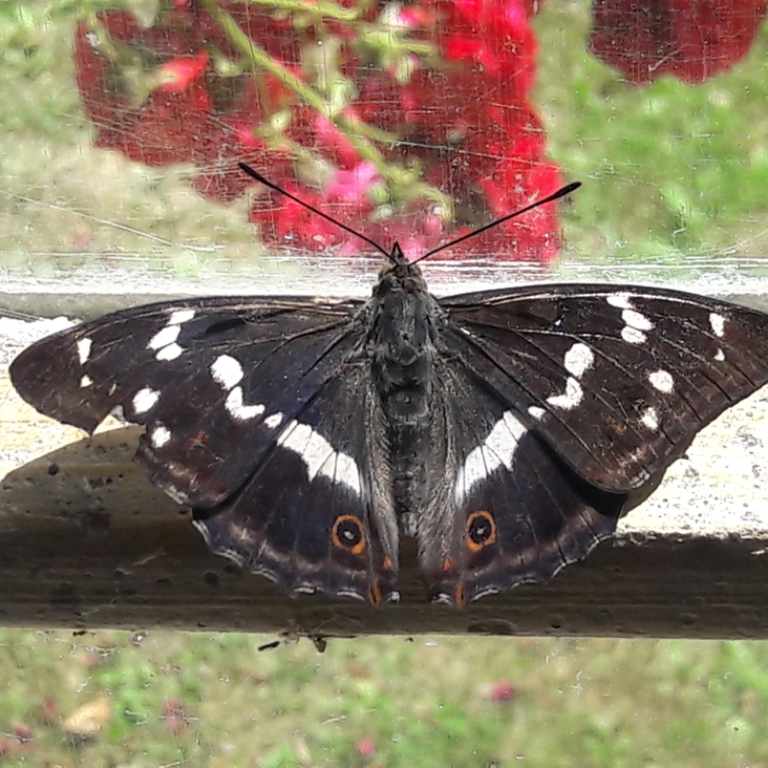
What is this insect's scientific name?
Apatura iris
